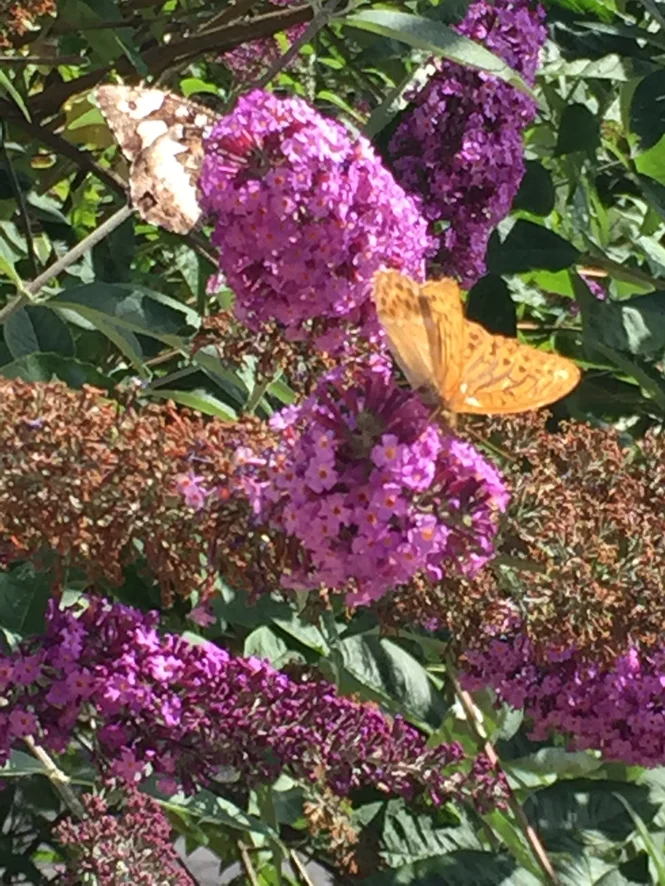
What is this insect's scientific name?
Argynnis paphia
